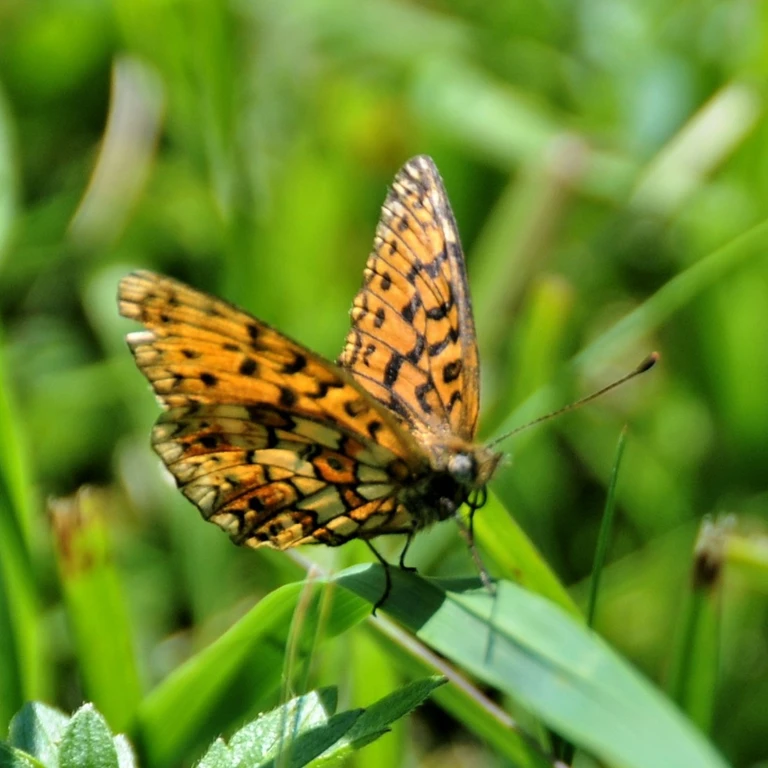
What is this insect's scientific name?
Boloria selene
